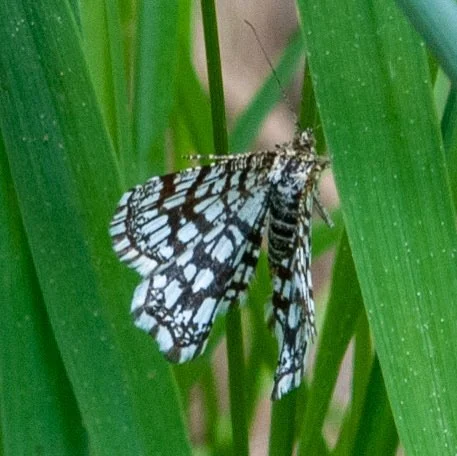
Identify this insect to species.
Chiasmia clathrata
